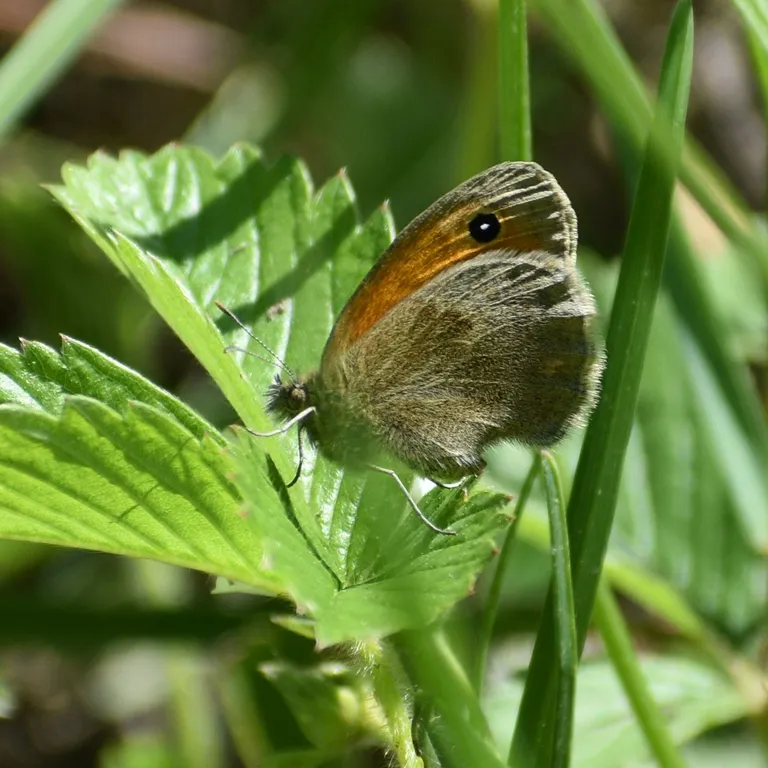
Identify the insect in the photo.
Coenonympha pamphilus
